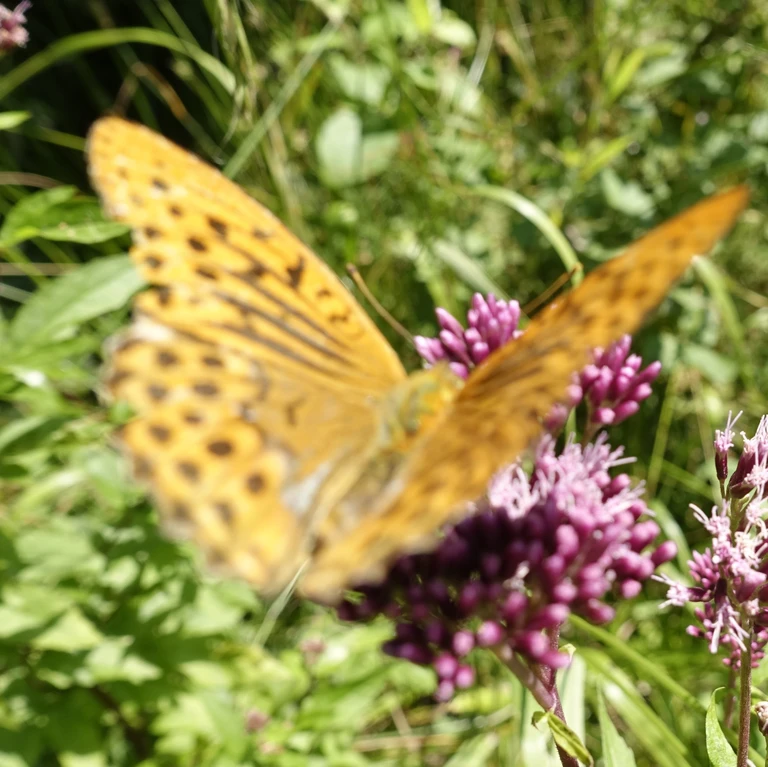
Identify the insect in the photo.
Argynnis paphia
